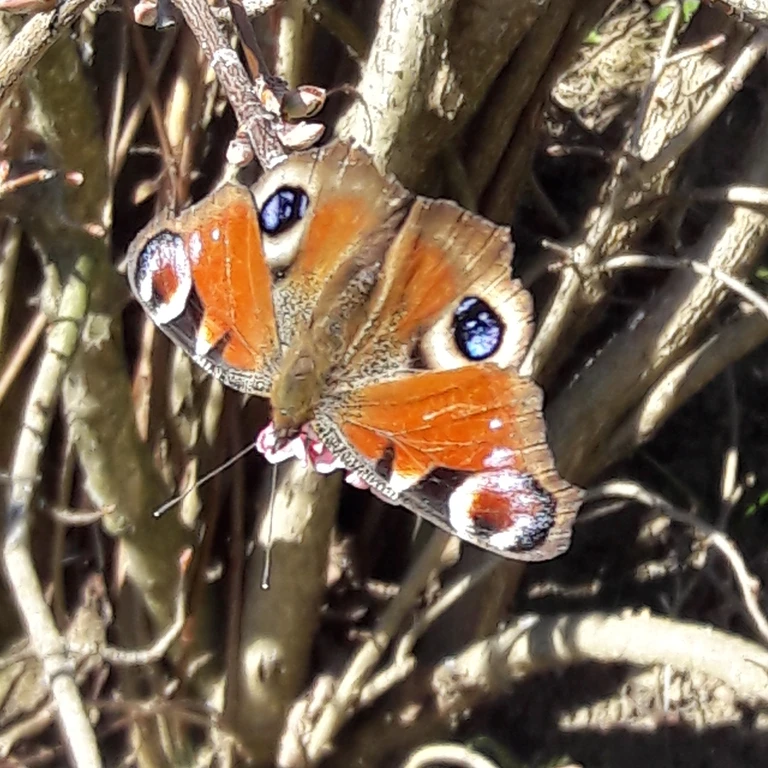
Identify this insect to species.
Aglais io
